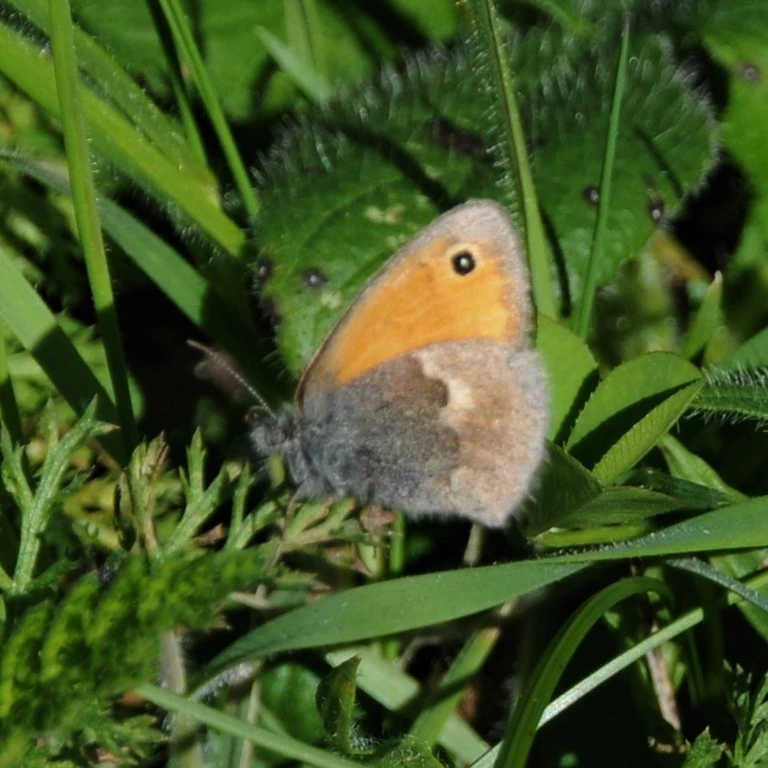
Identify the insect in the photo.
Coenonympha pamphilus
